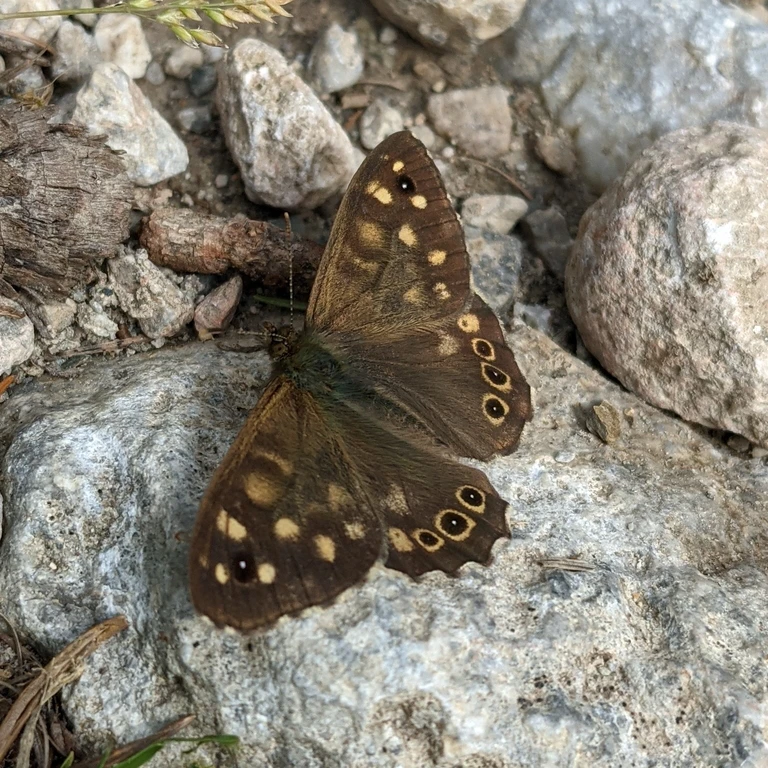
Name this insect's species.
Pararge aegeria
